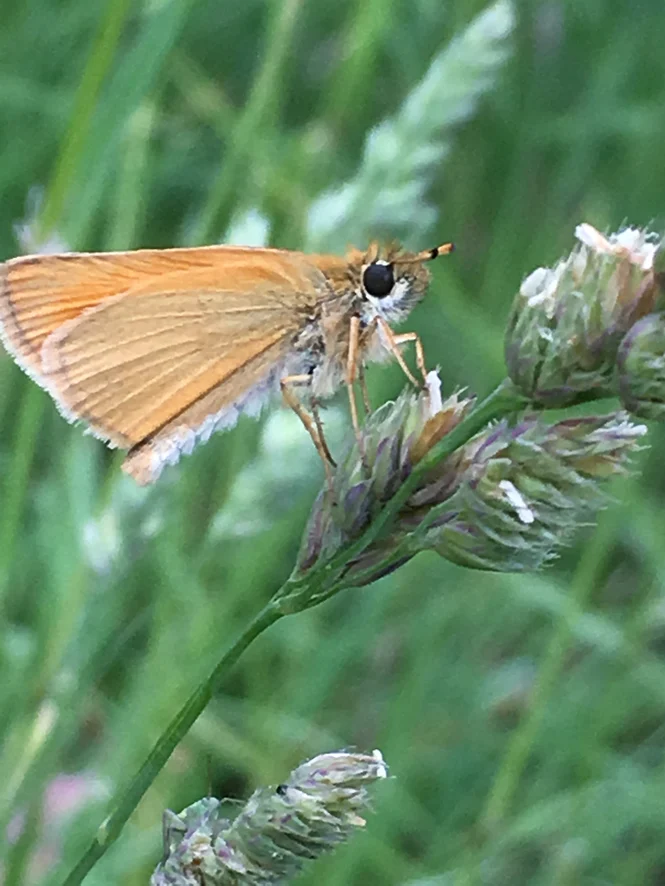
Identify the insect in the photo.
Thymelicus lineola
